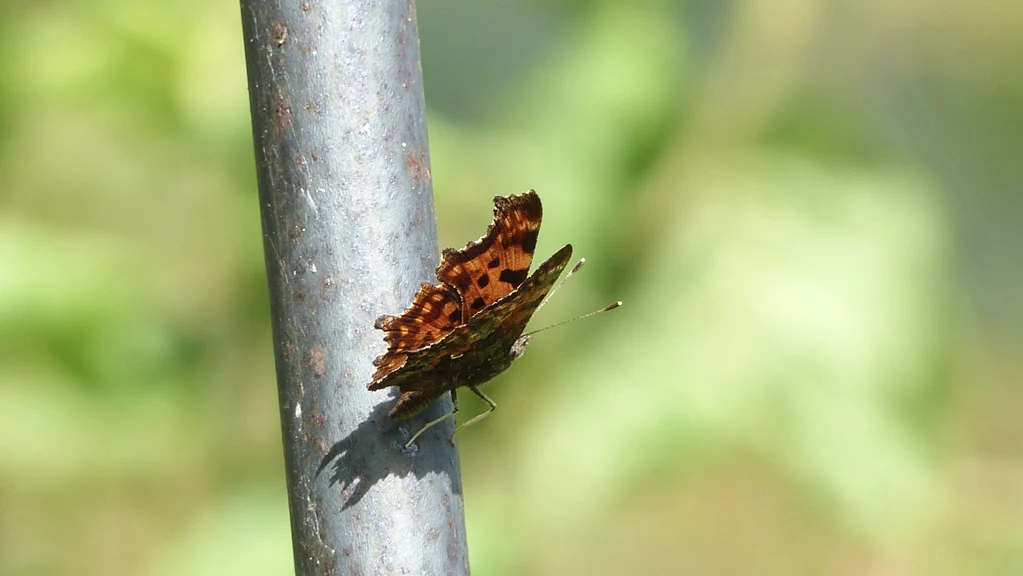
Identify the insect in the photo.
Polygonia c-album
